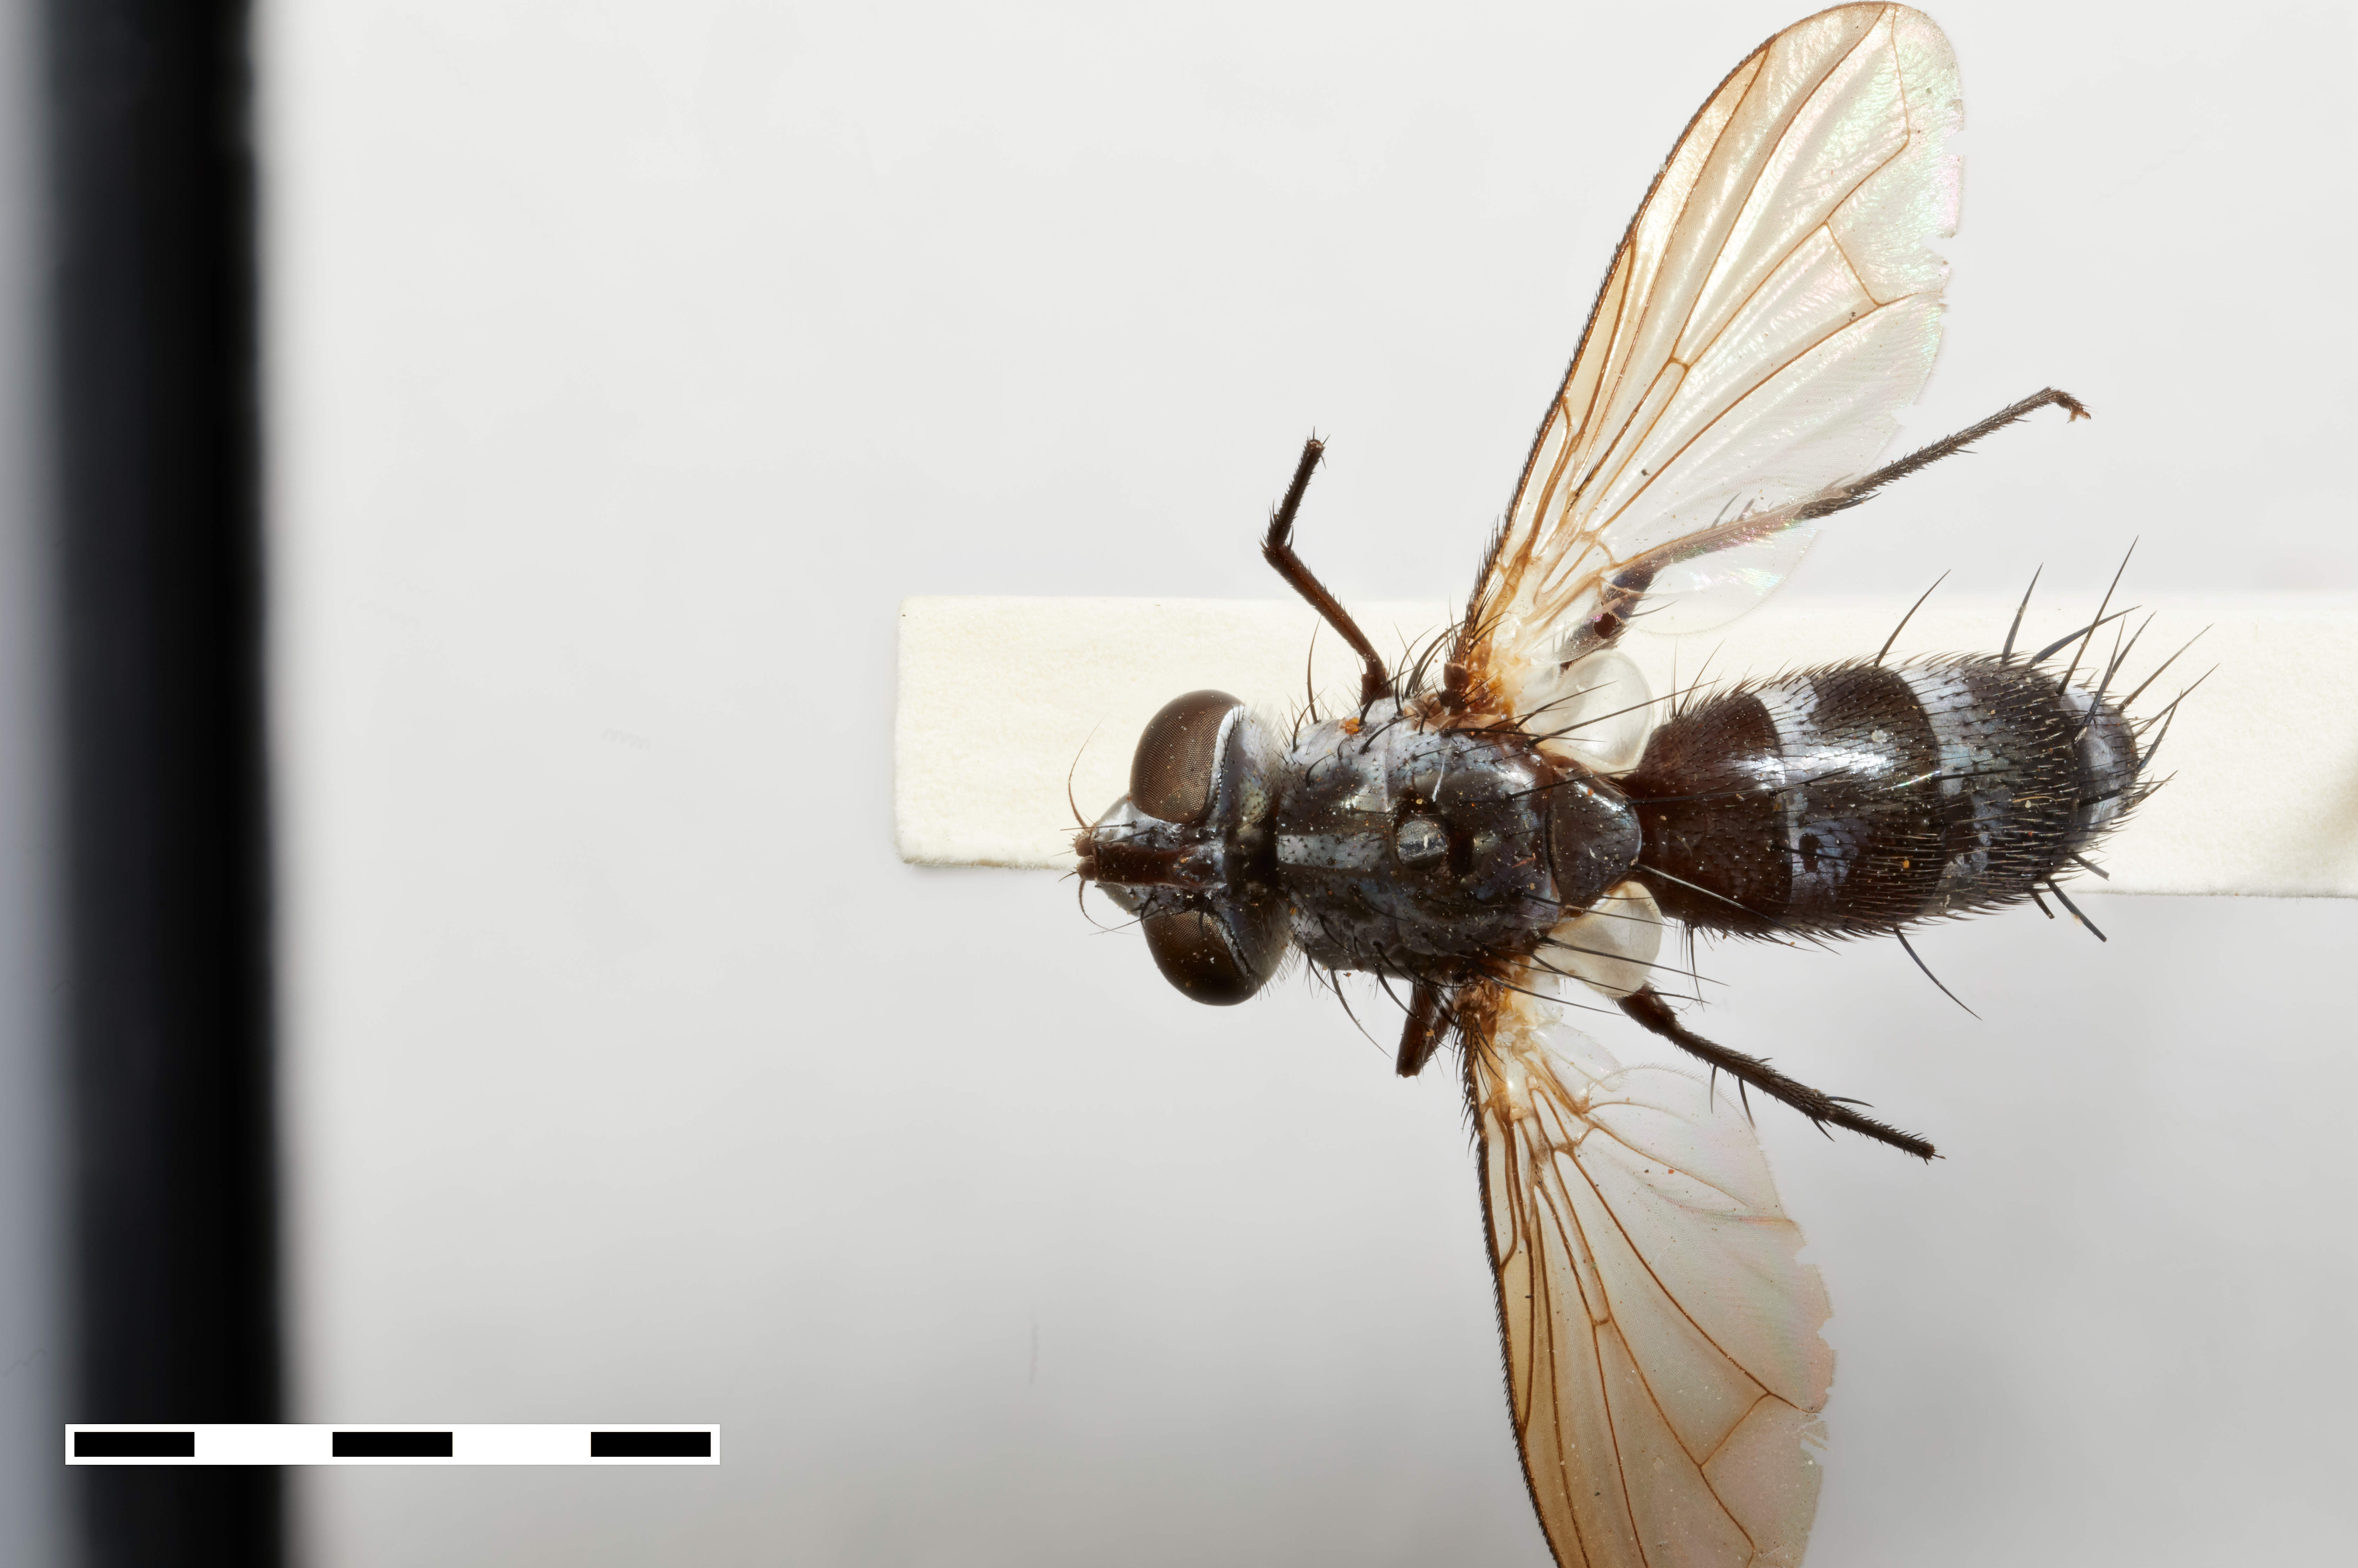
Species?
Ocypteromima polita
